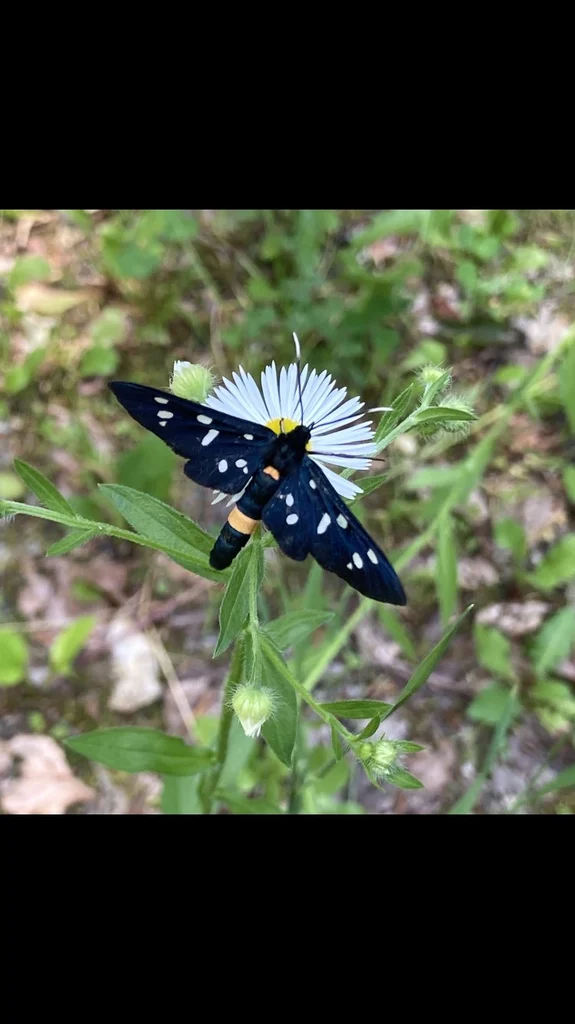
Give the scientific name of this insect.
Amata phegea
